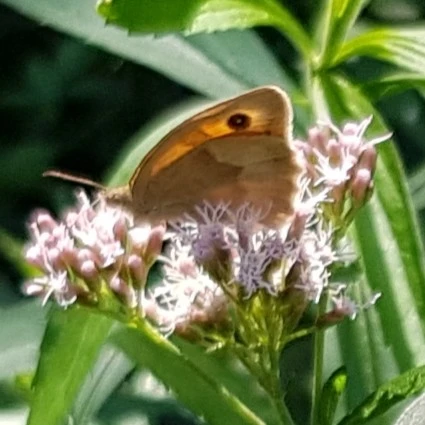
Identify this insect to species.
Maniola jurtina
